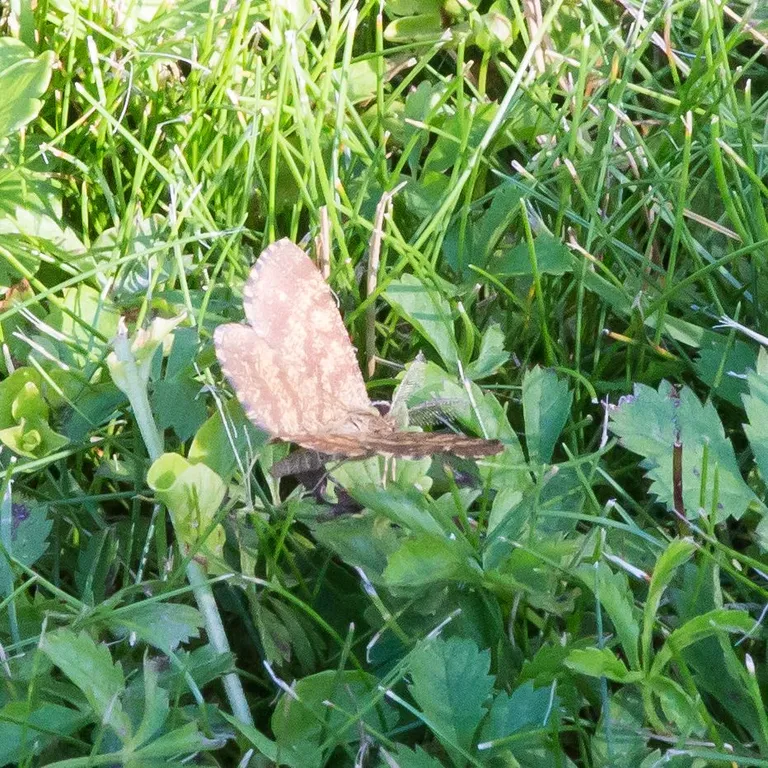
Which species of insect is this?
Ematurga atomaria
